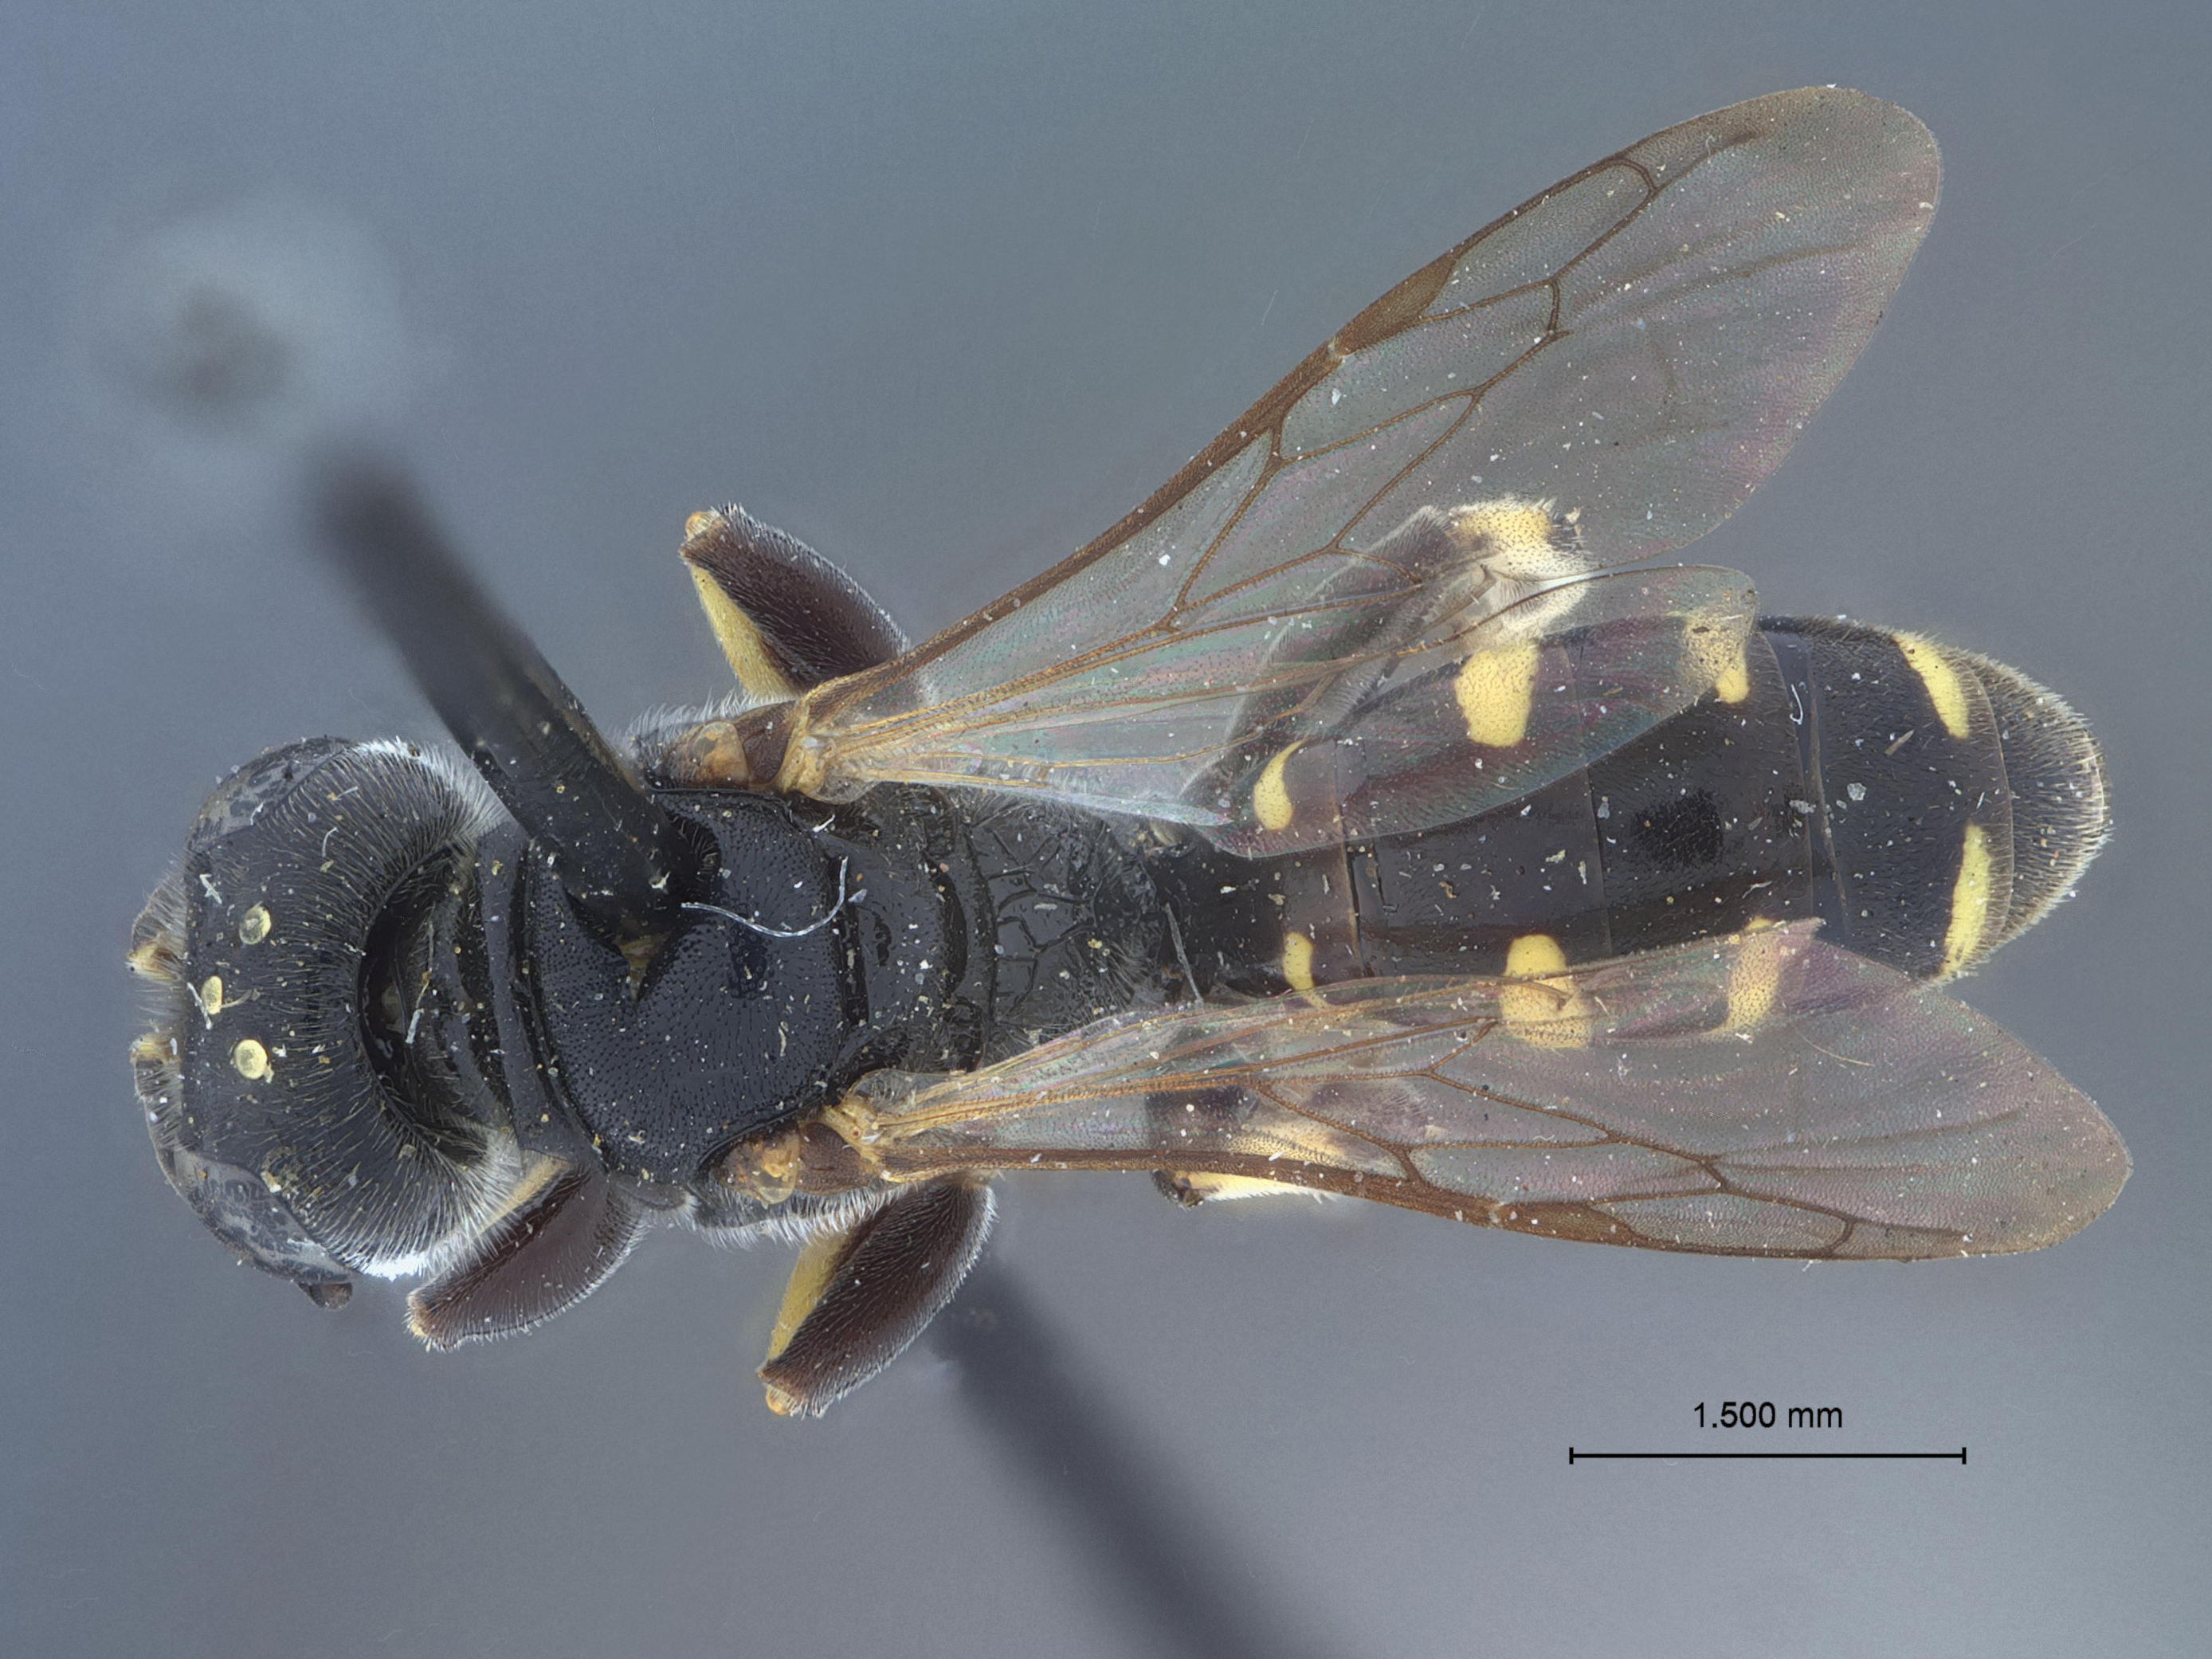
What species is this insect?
Crabro juniatae
